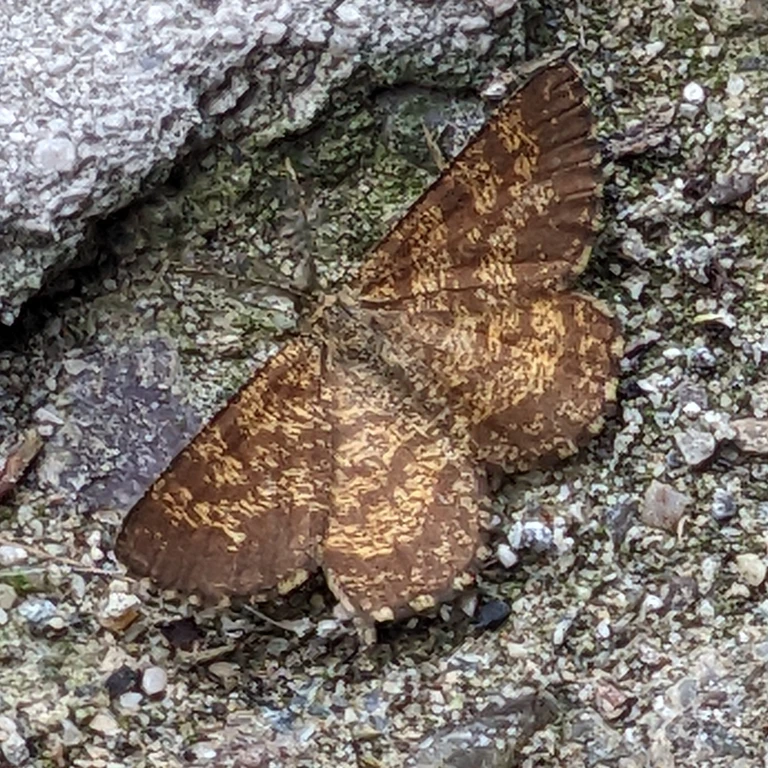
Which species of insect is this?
Ematurga atomaria
